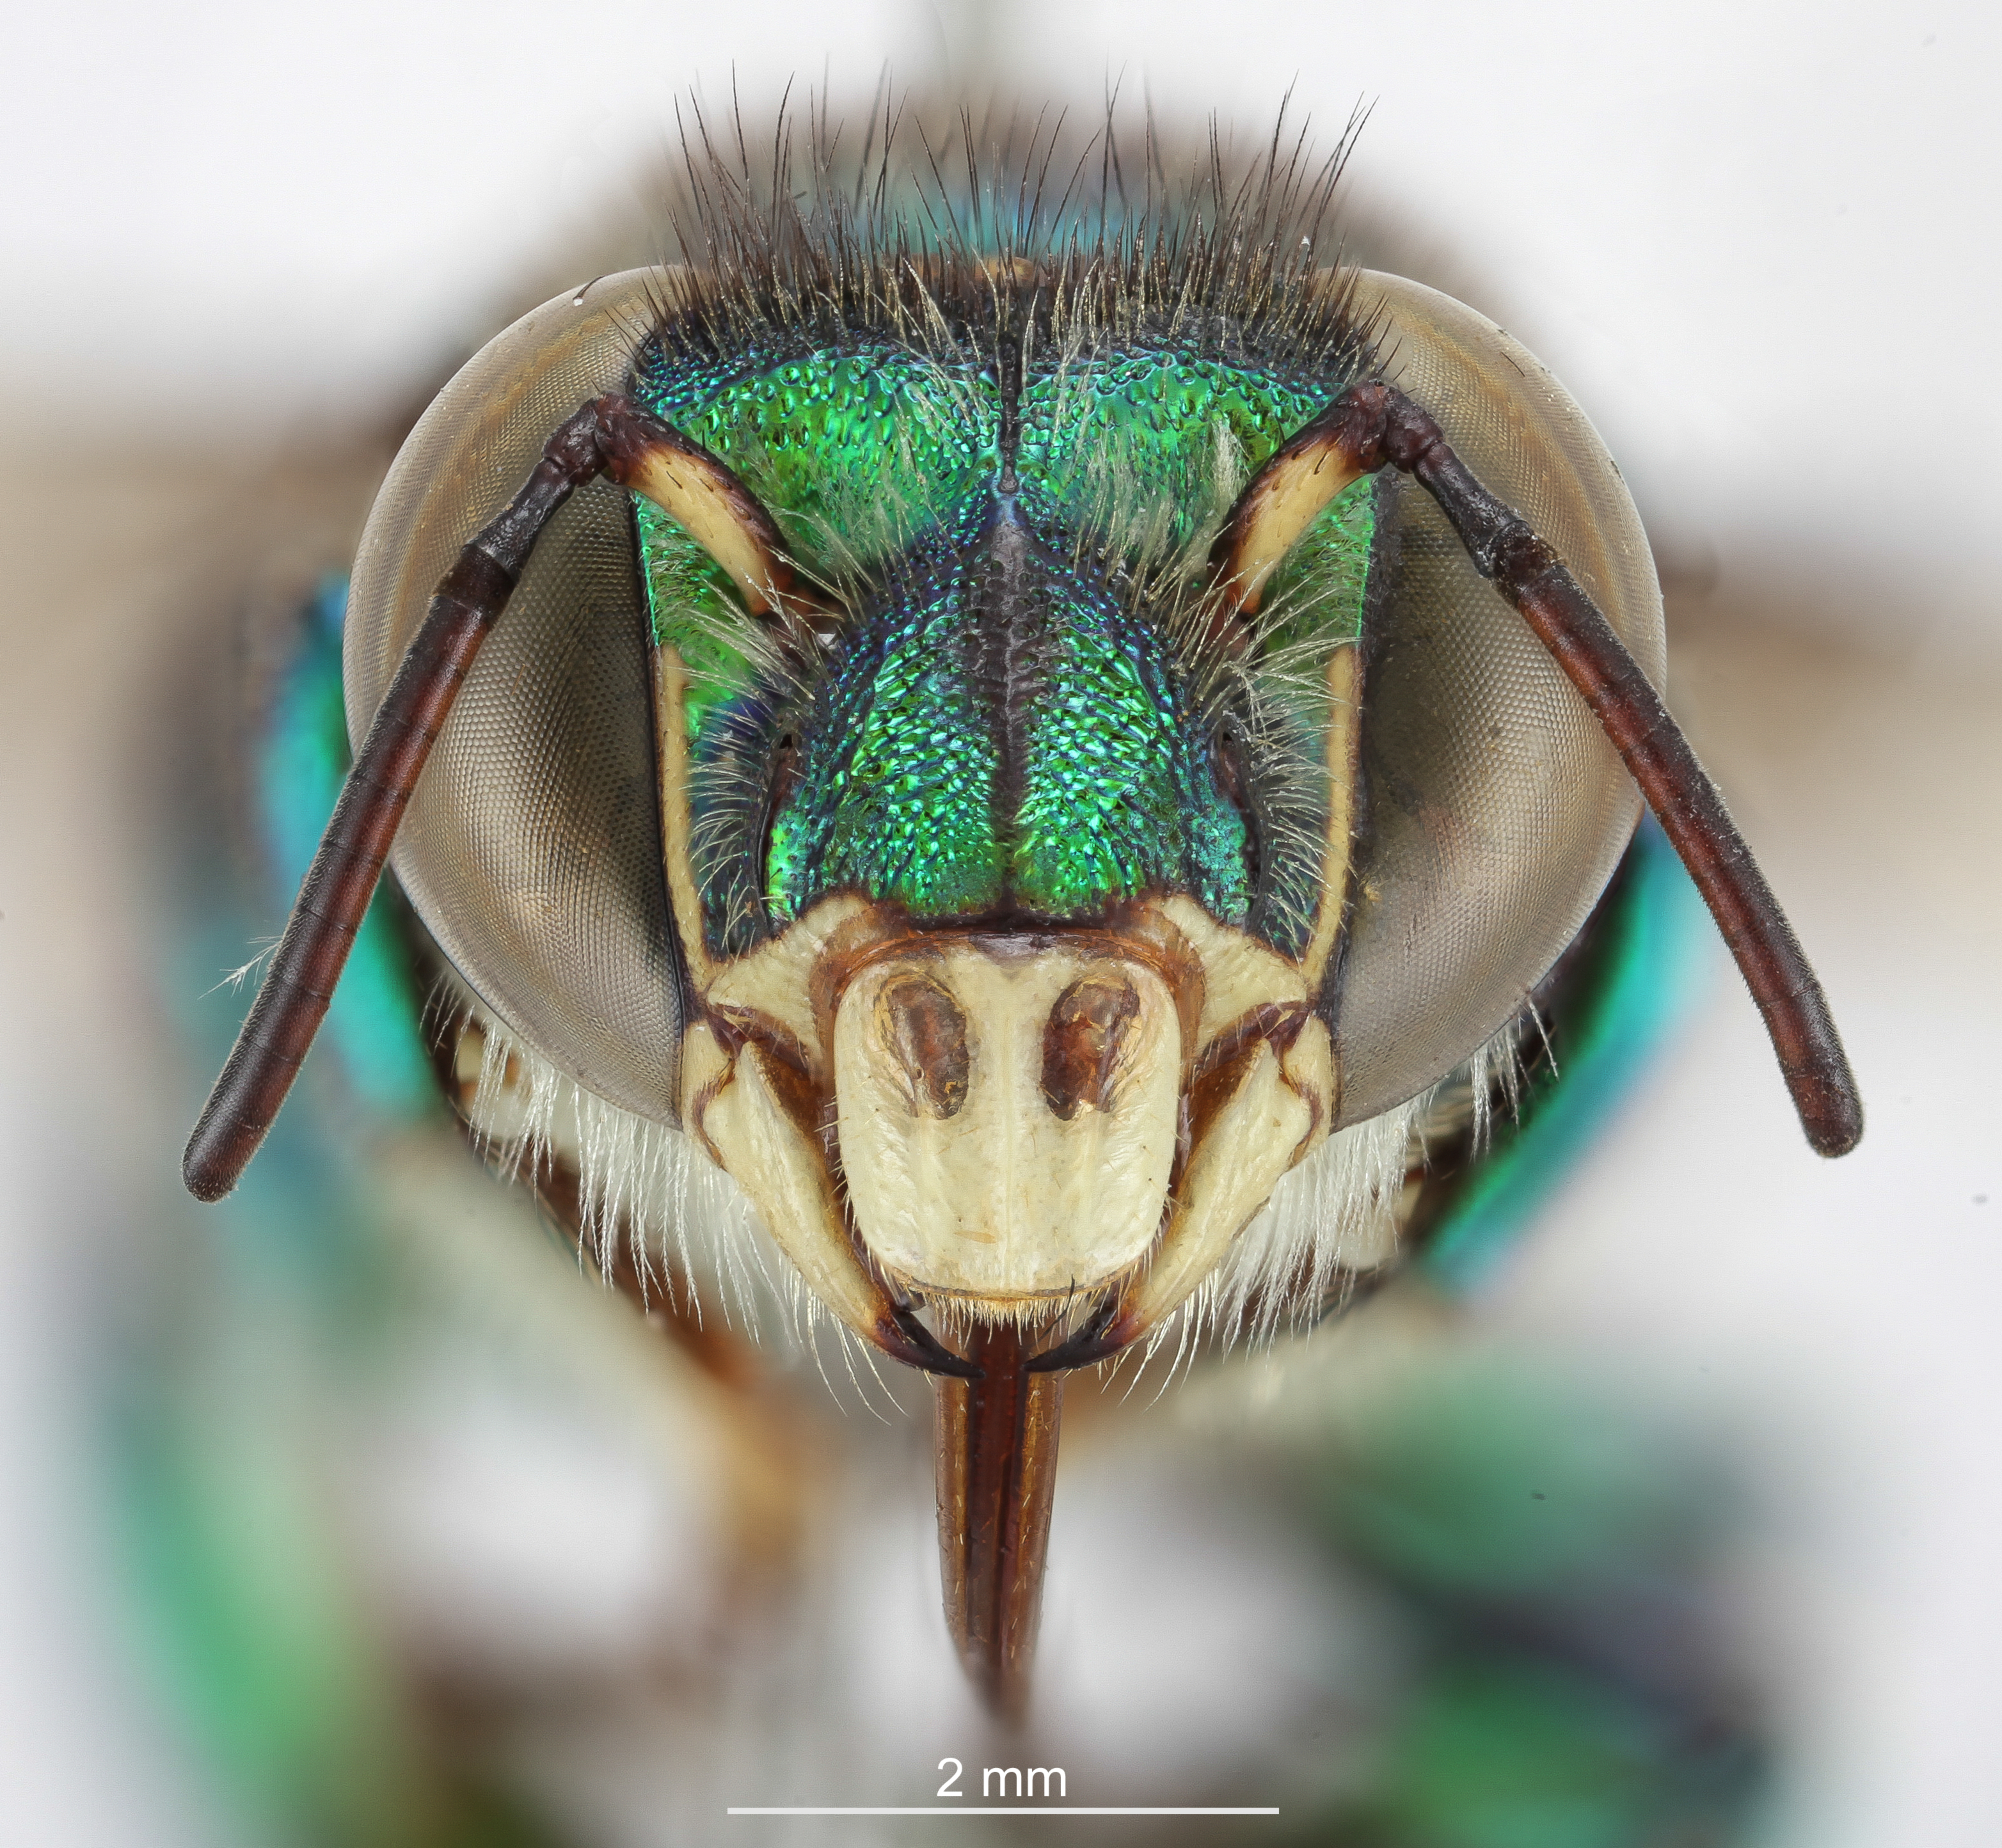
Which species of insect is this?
Euglossa ignita
